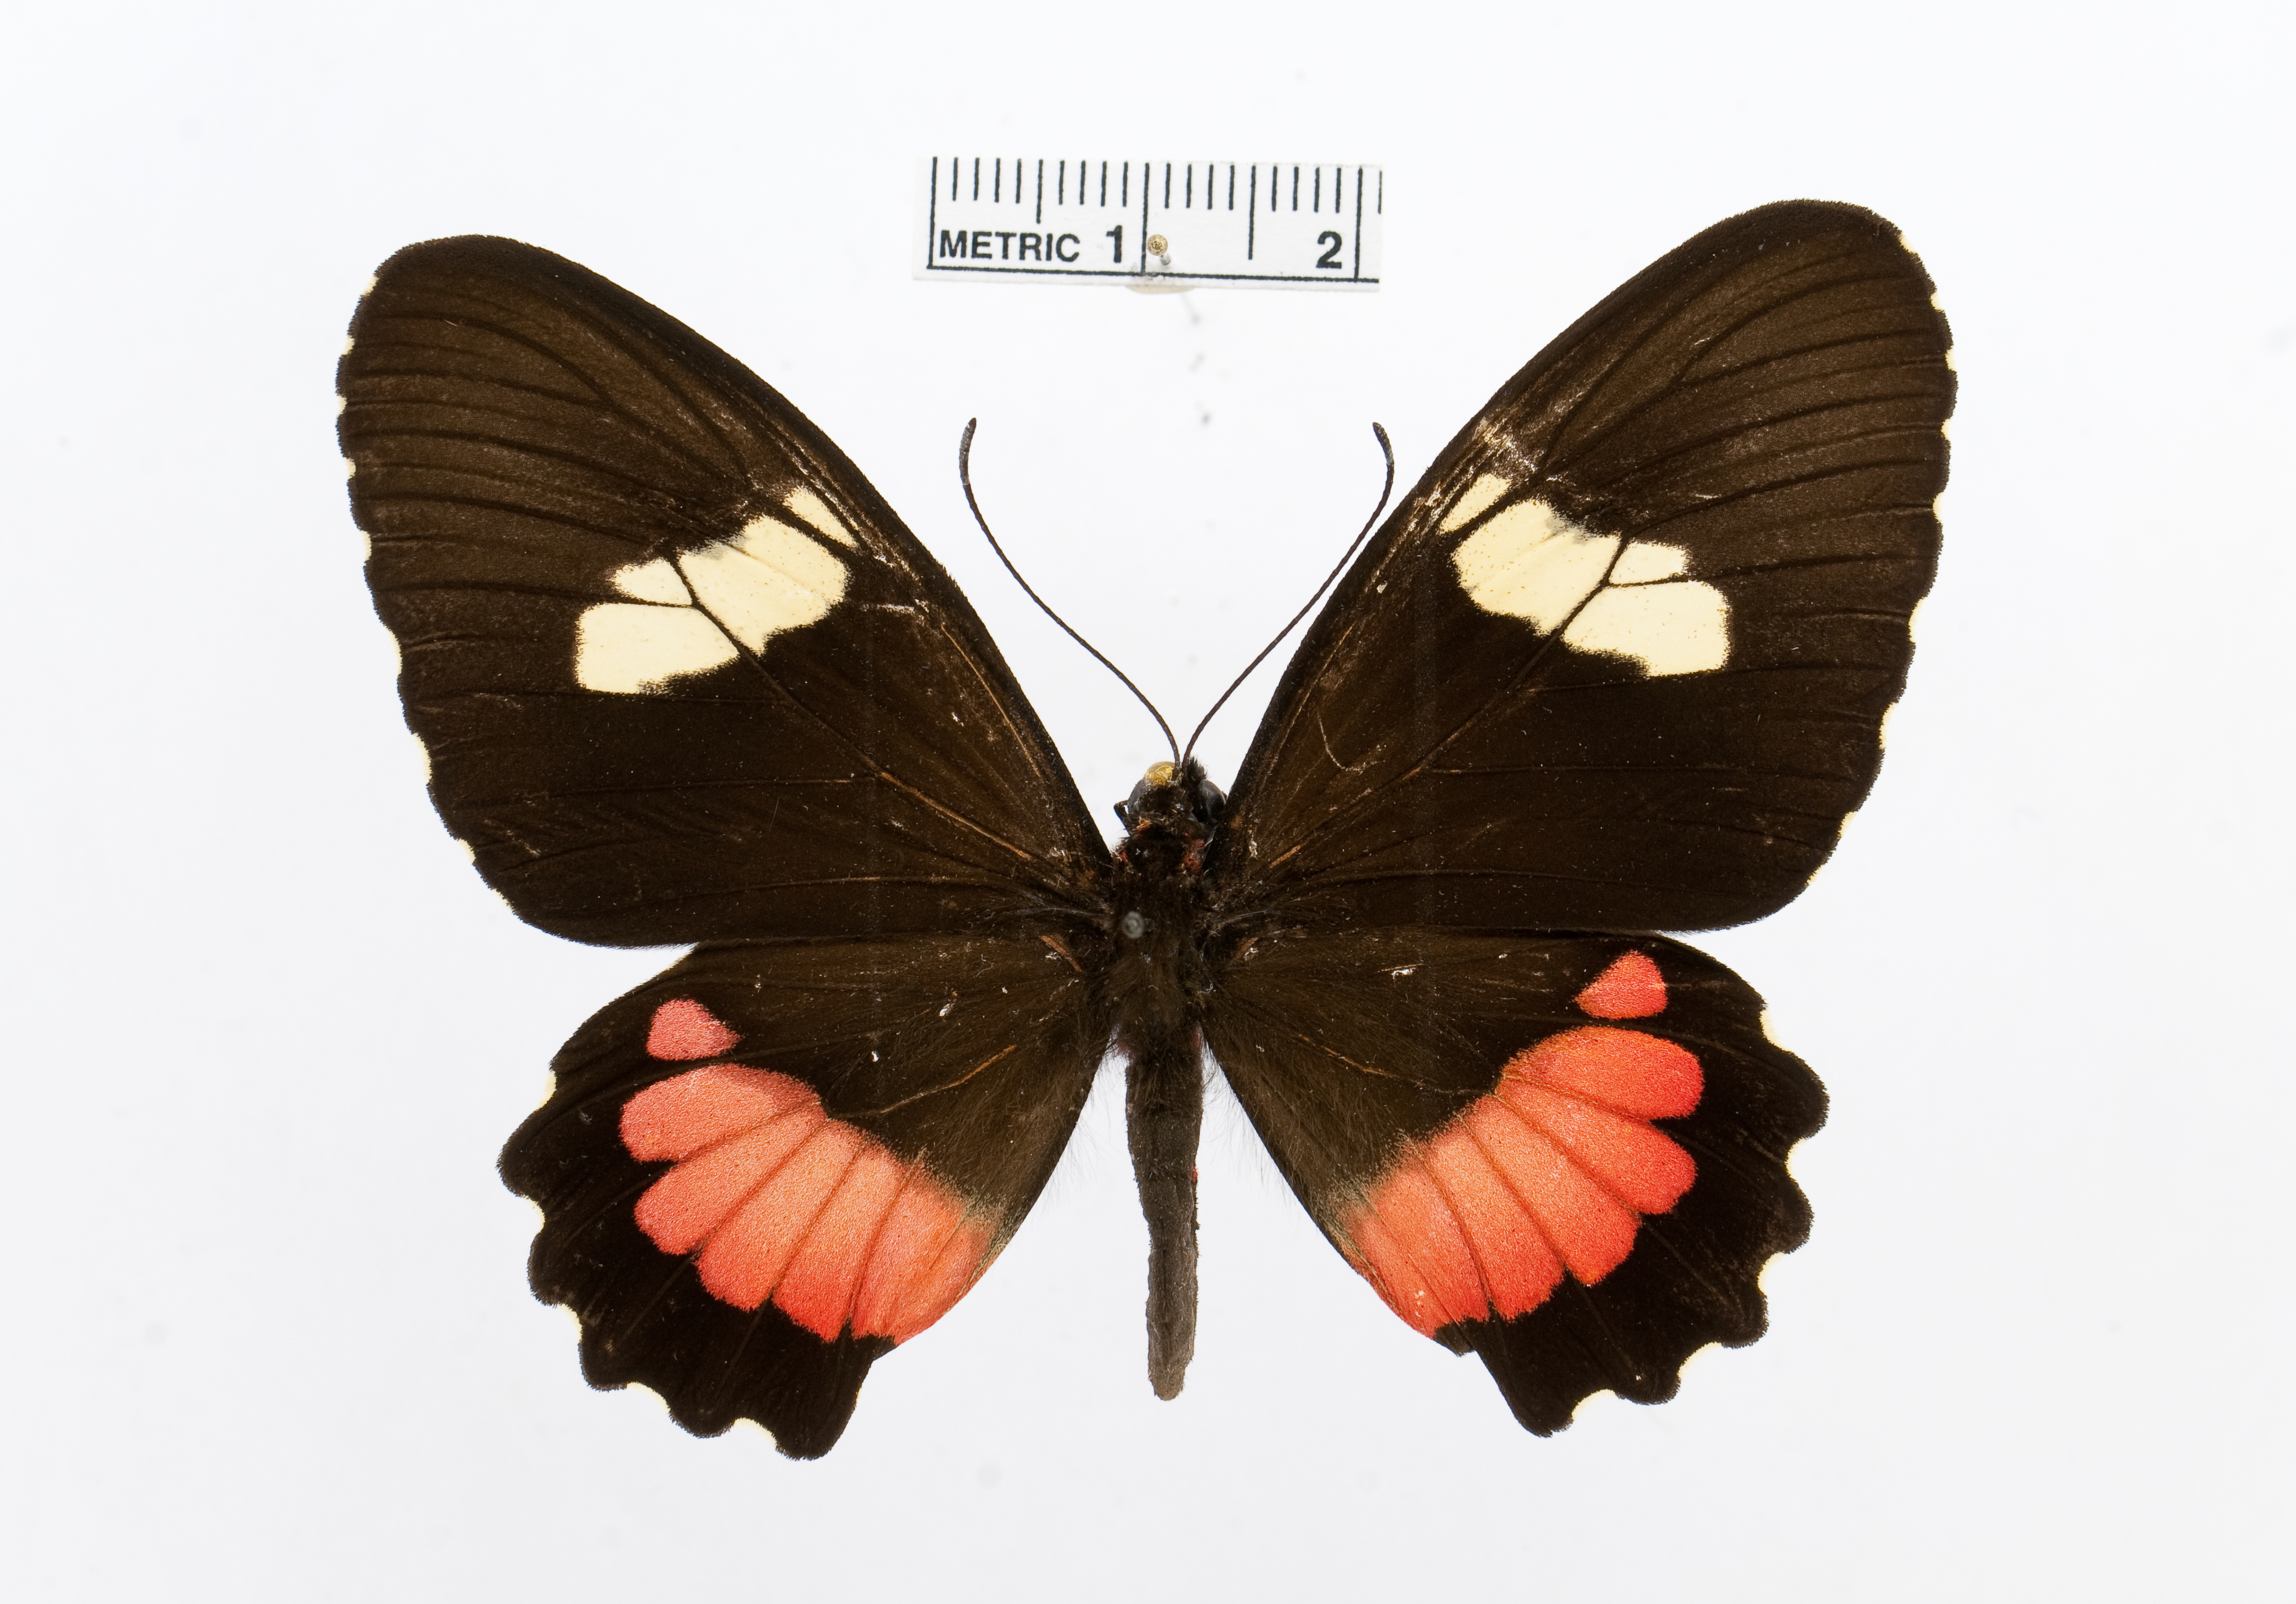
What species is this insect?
Parides panares
